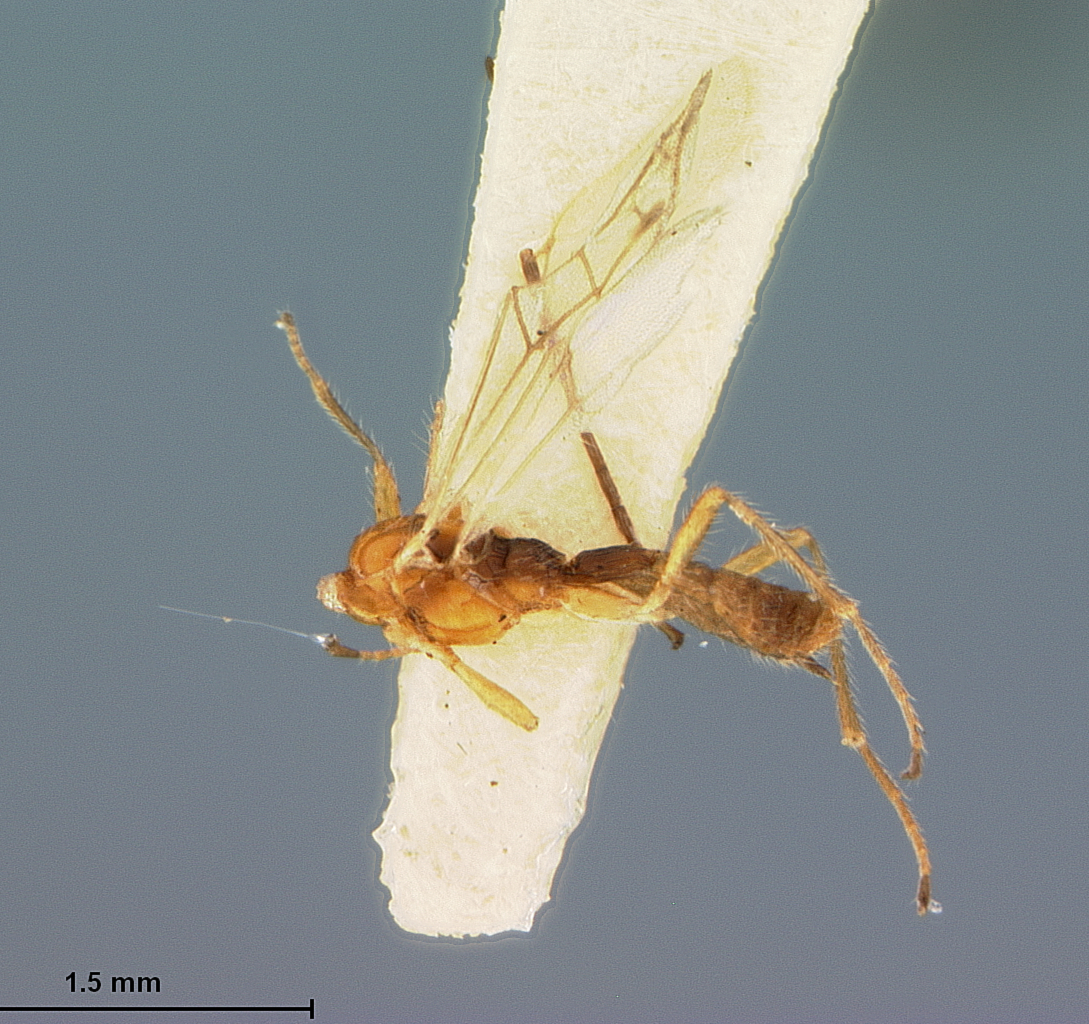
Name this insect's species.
Canthoroctonus brunneus
